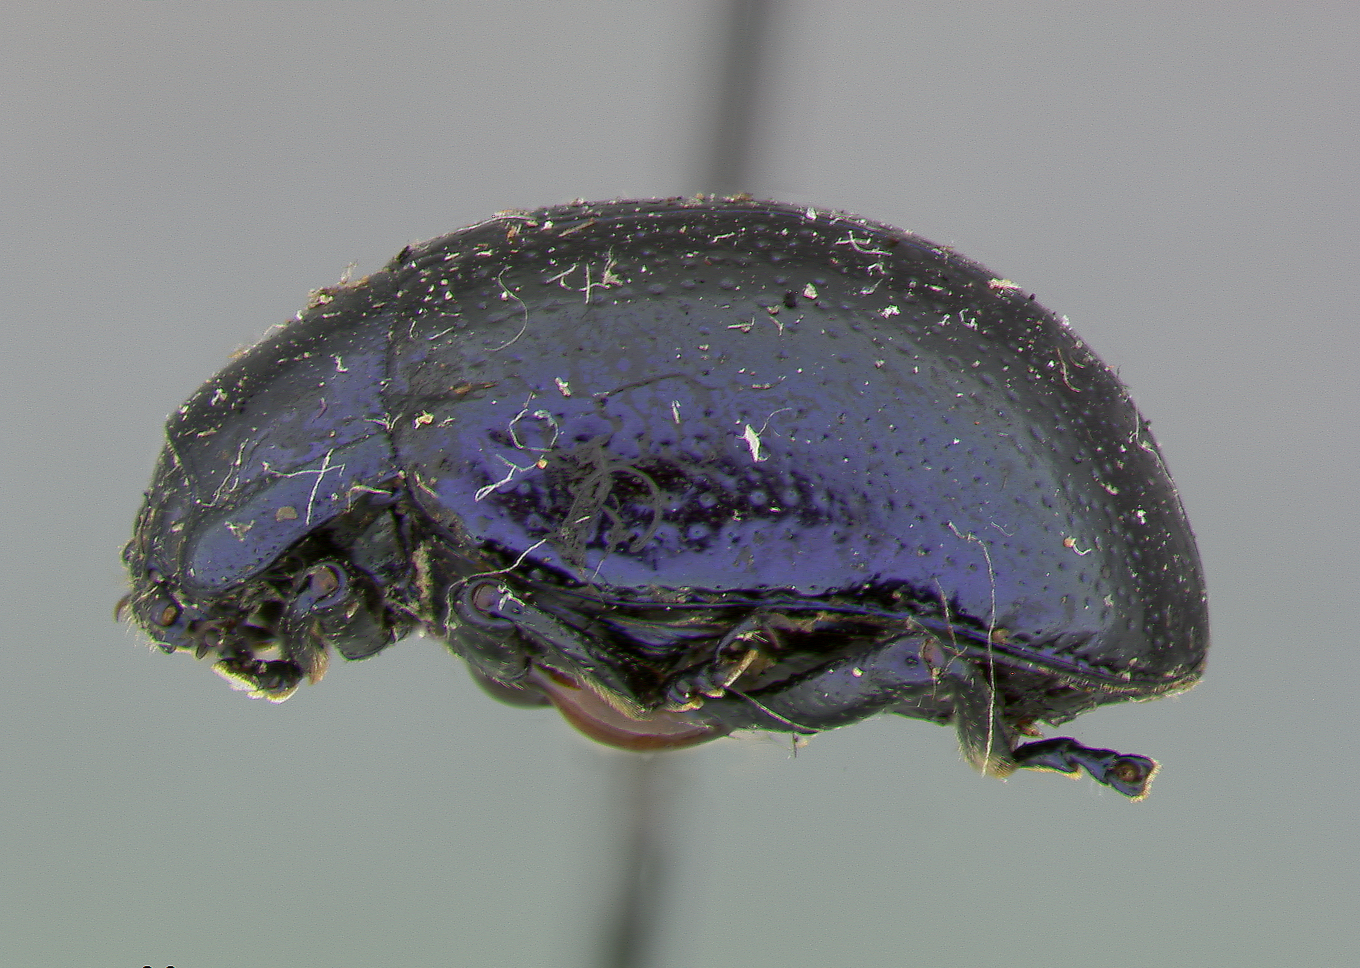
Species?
Chrysomella auripennis
